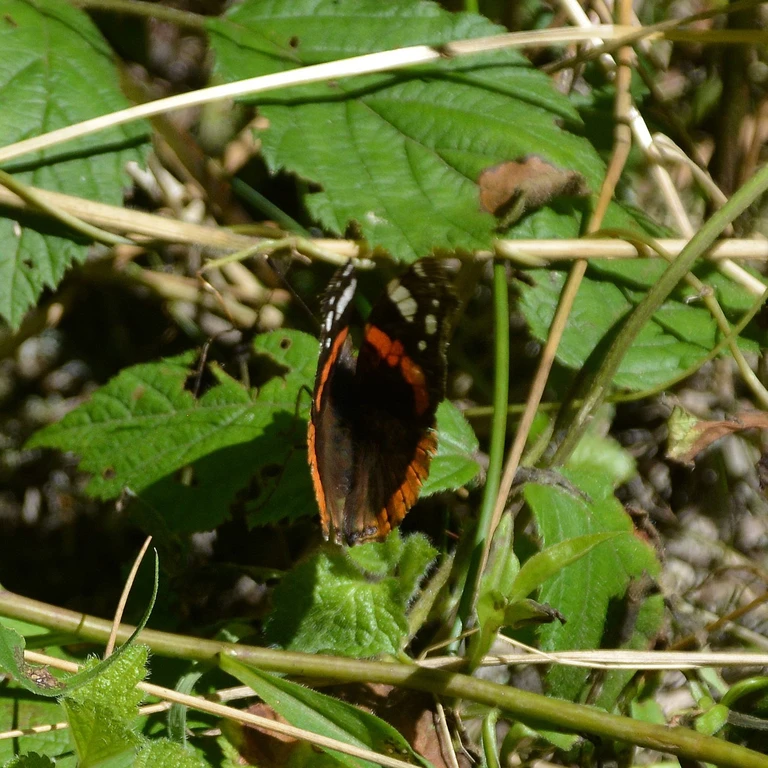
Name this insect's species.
Vanessa atalanta
